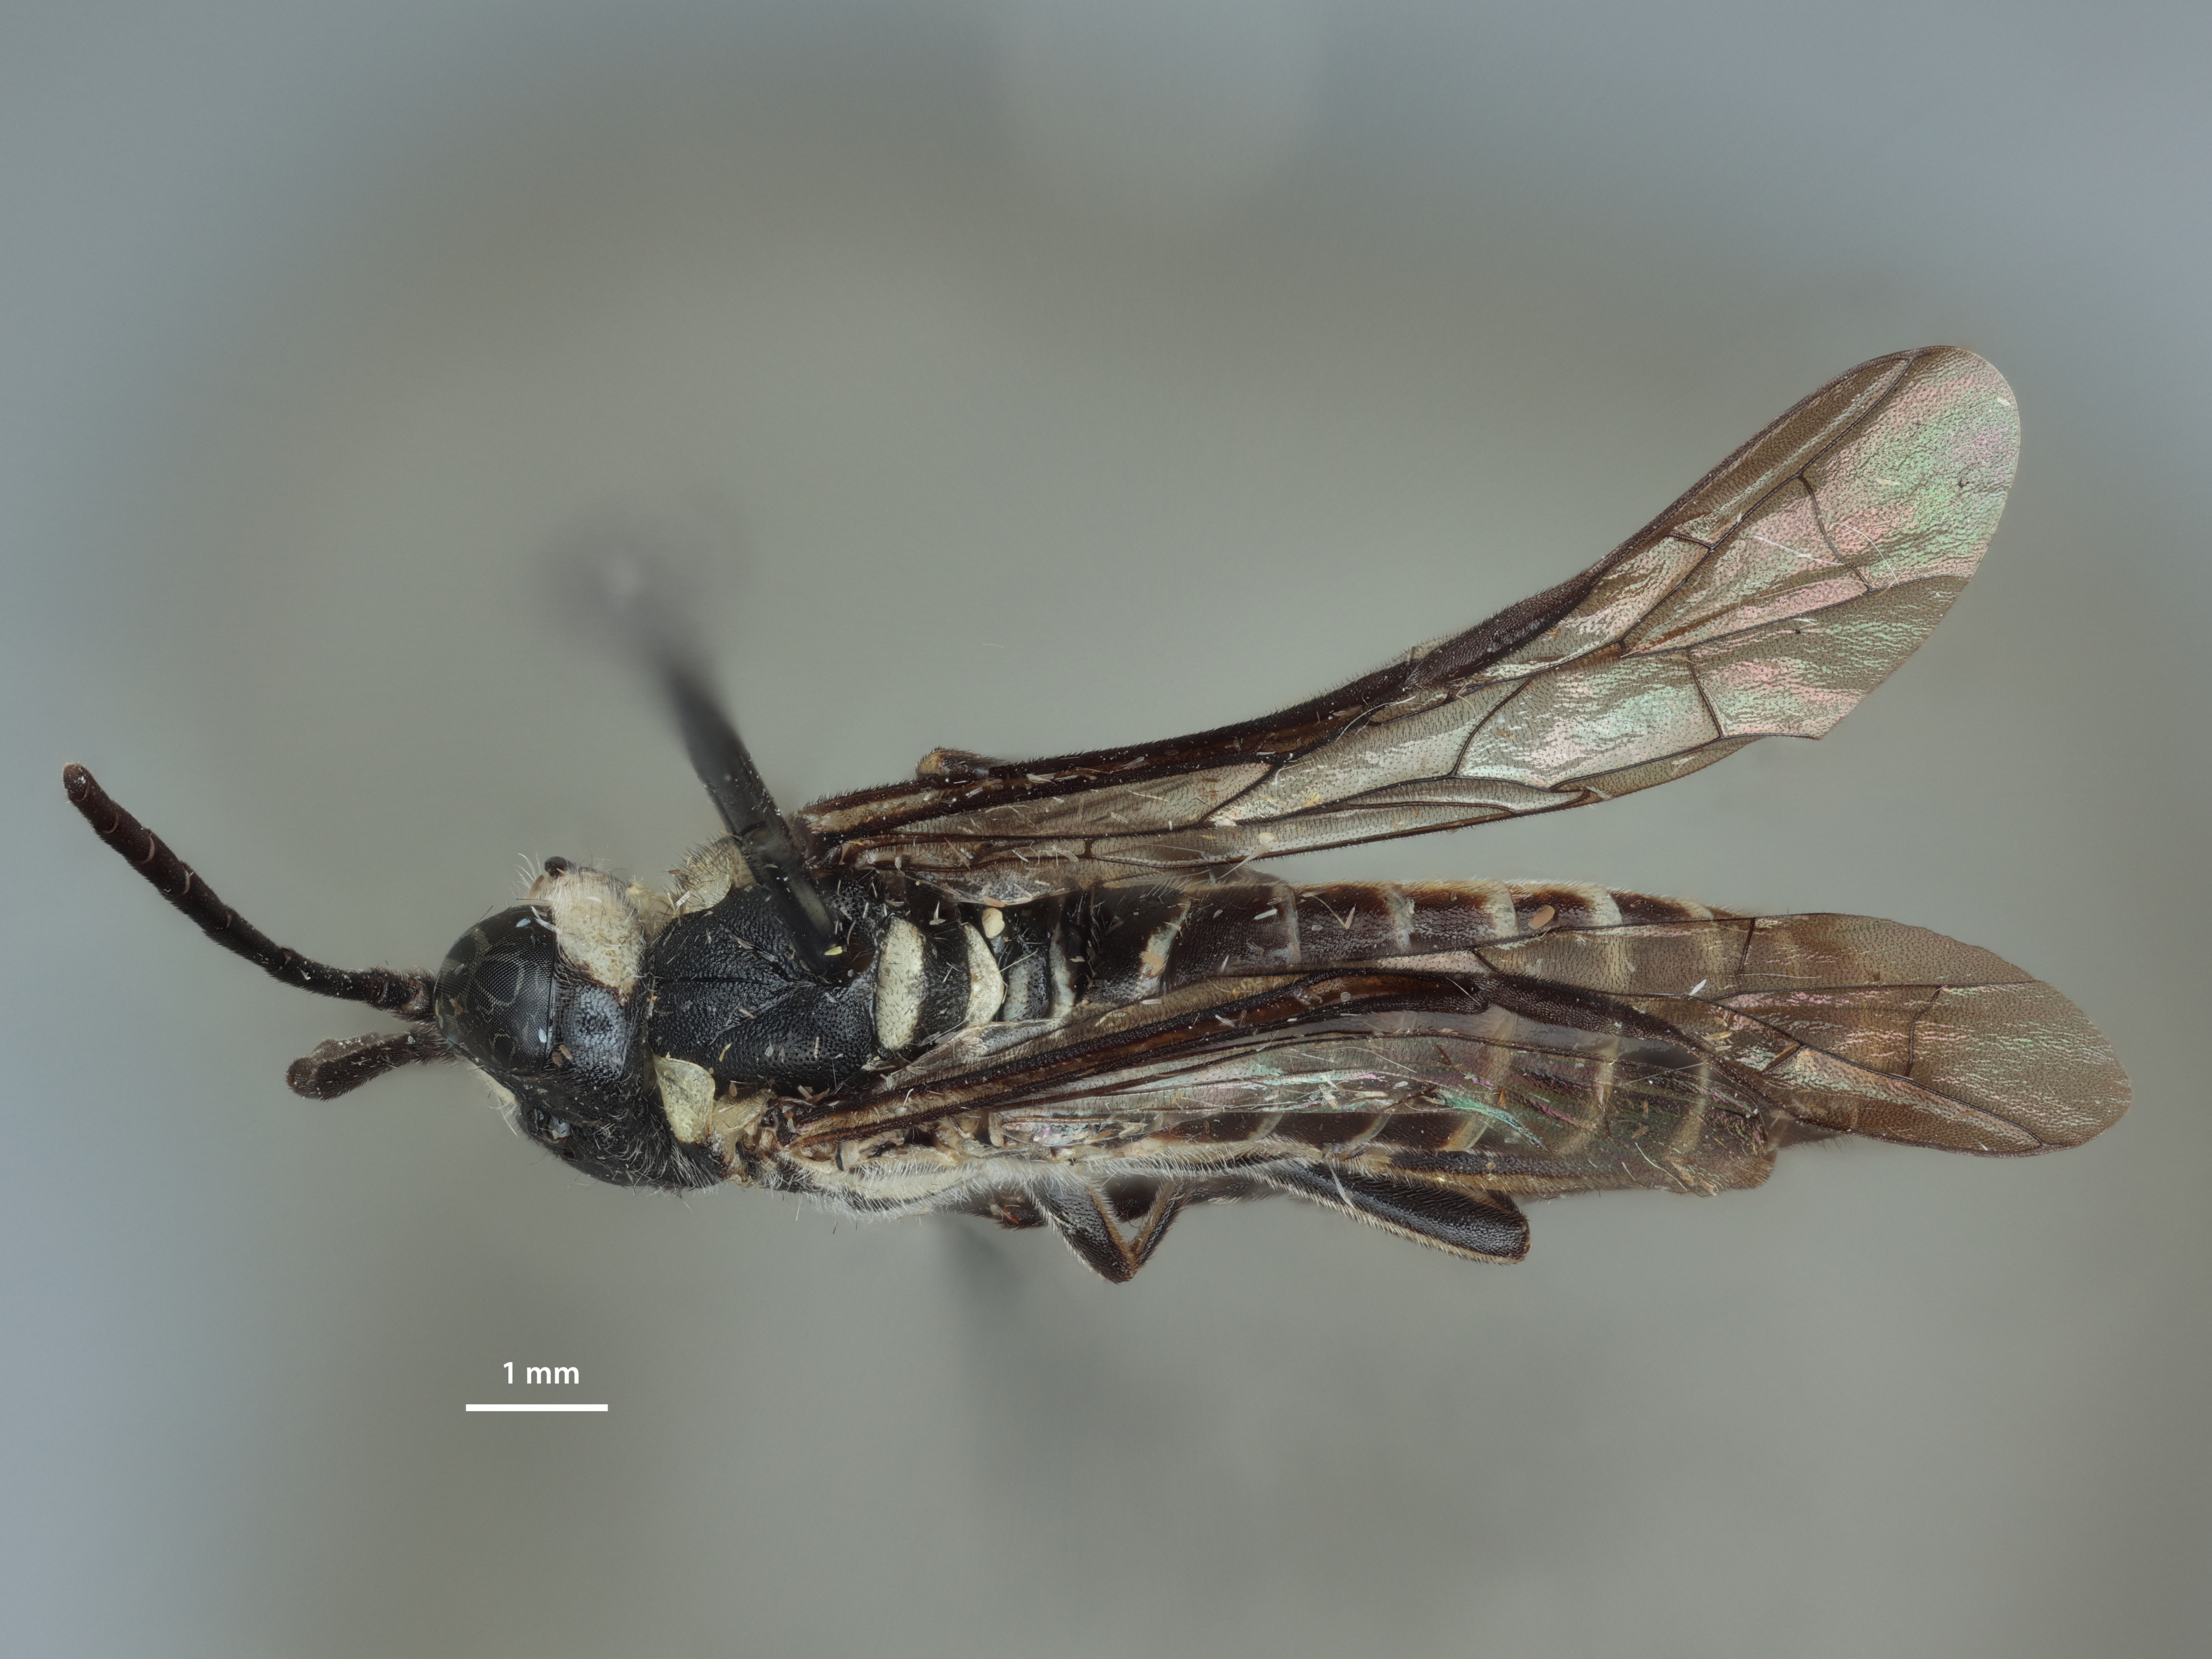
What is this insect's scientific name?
Tenthredo abruptifrons
